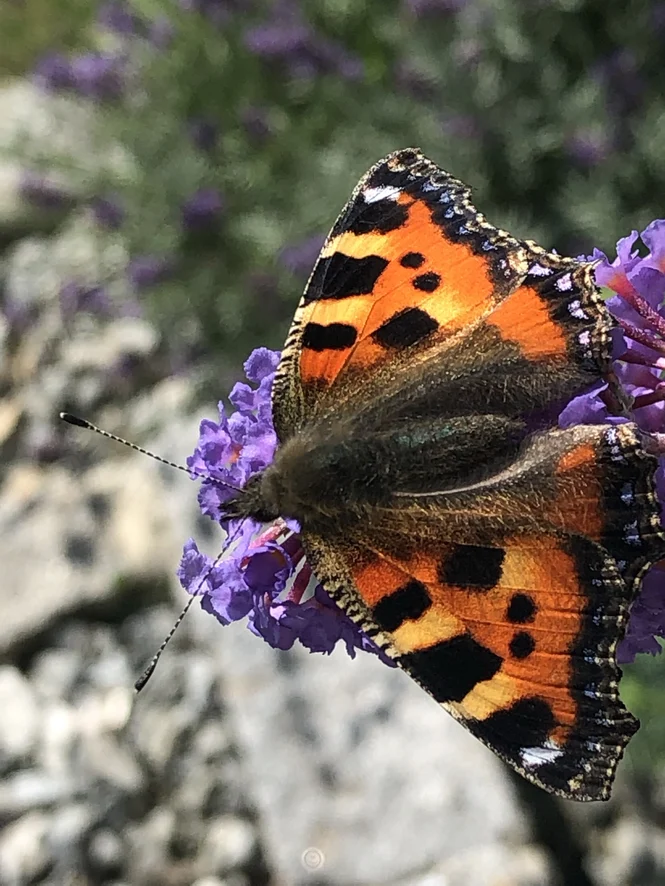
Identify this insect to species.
Aglais urticae
